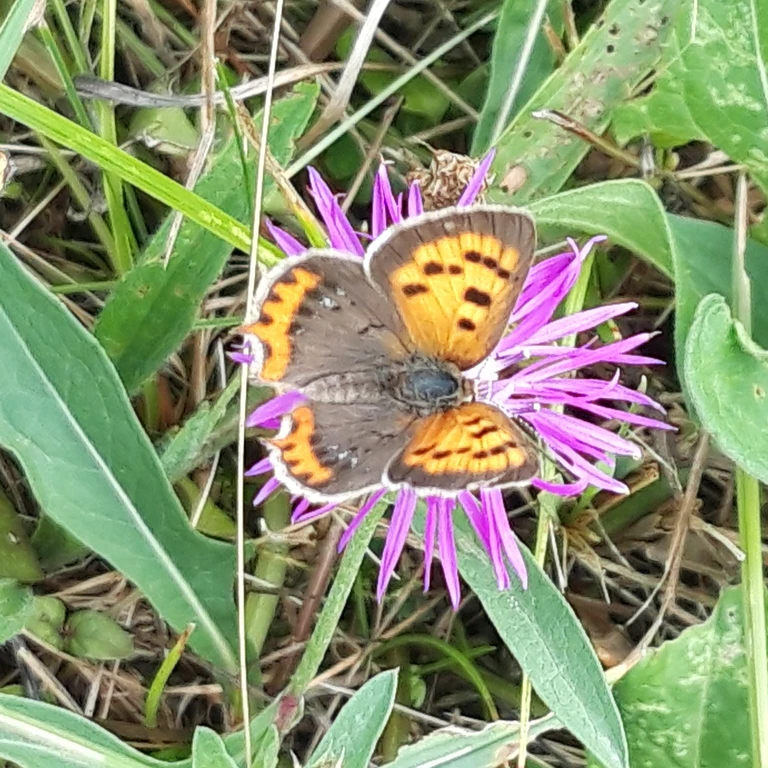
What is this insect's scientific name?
Lycaena phlaeas
